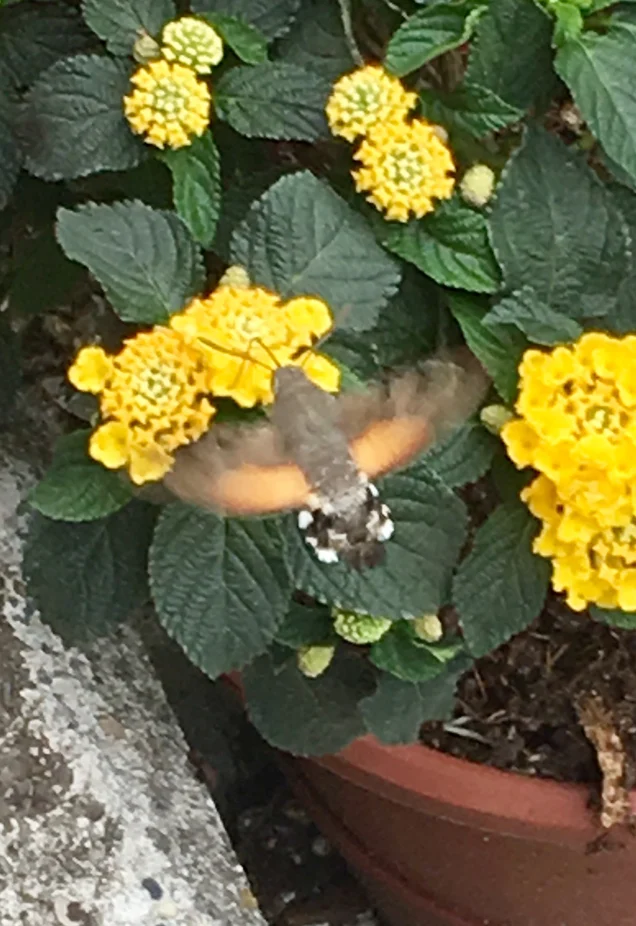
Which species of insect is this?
Macroglossum stellatarum
